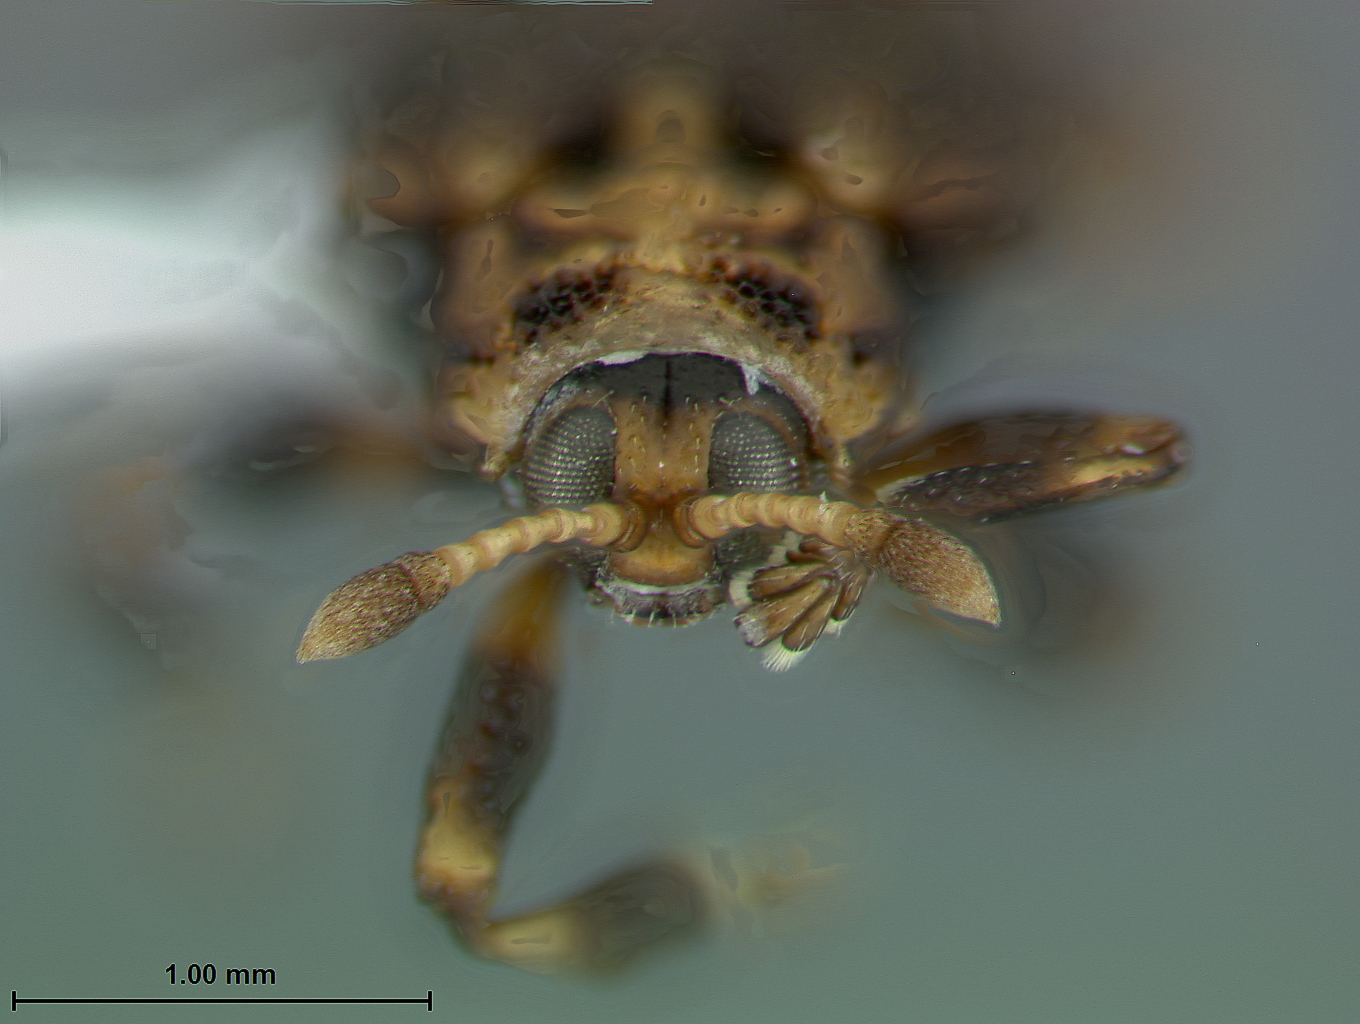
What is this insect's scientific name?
Octotoma intermedia
